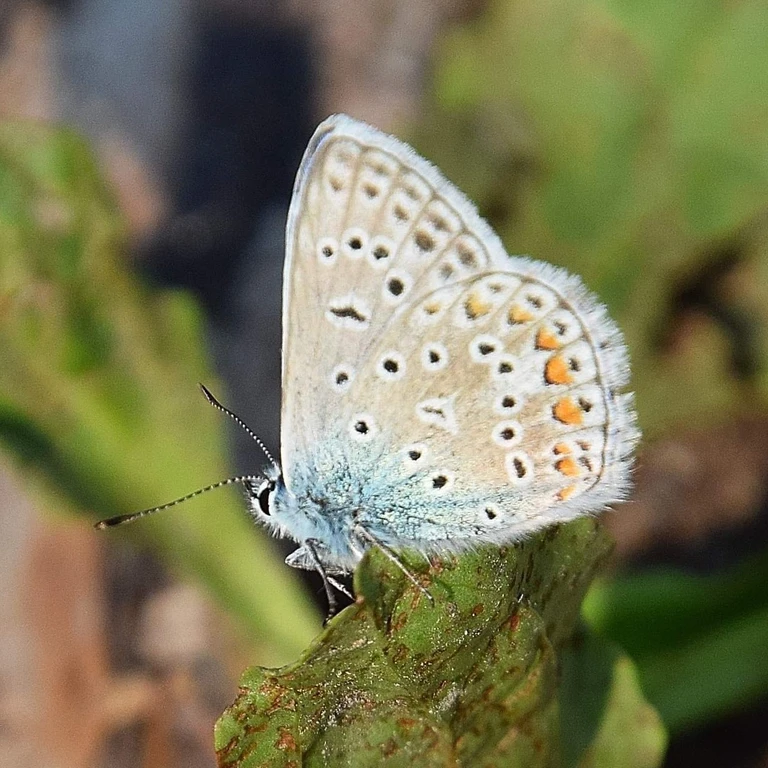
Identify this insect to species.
Polyommatus icarus
